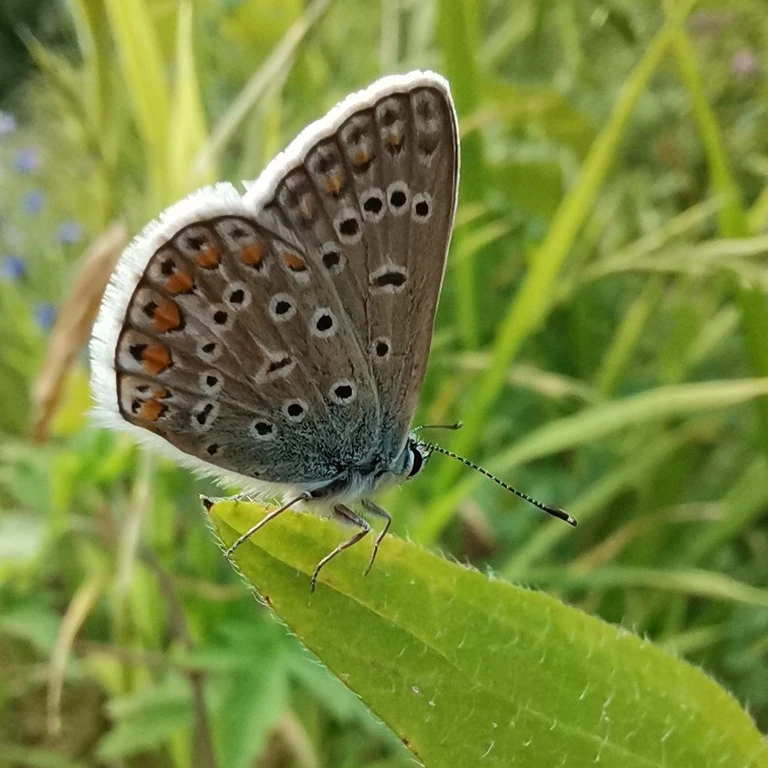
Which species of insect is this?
Polyommatus icarus
